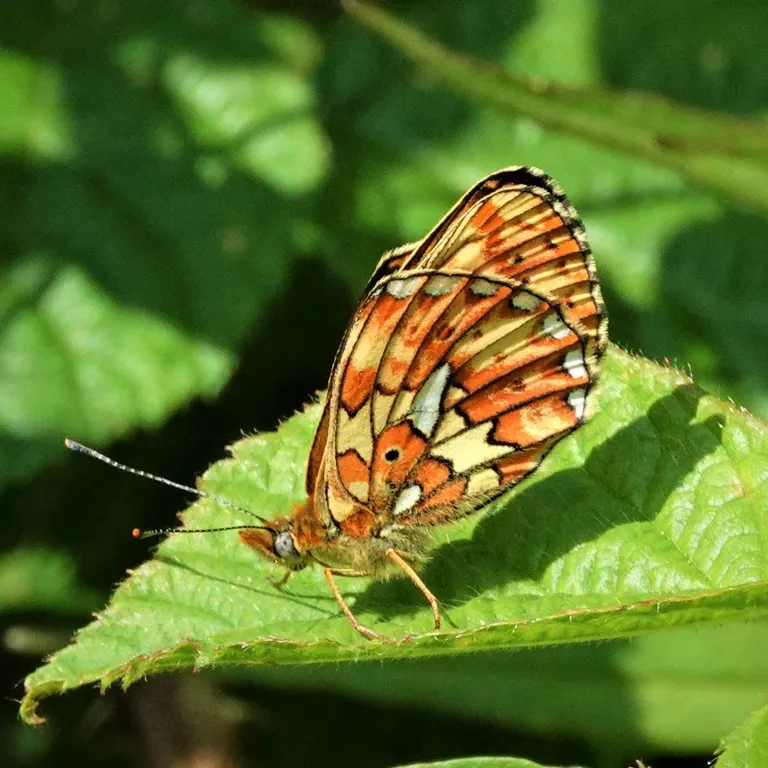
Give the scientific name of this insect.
Boloria euphrosyne (also Clossiana euphrosyne)
